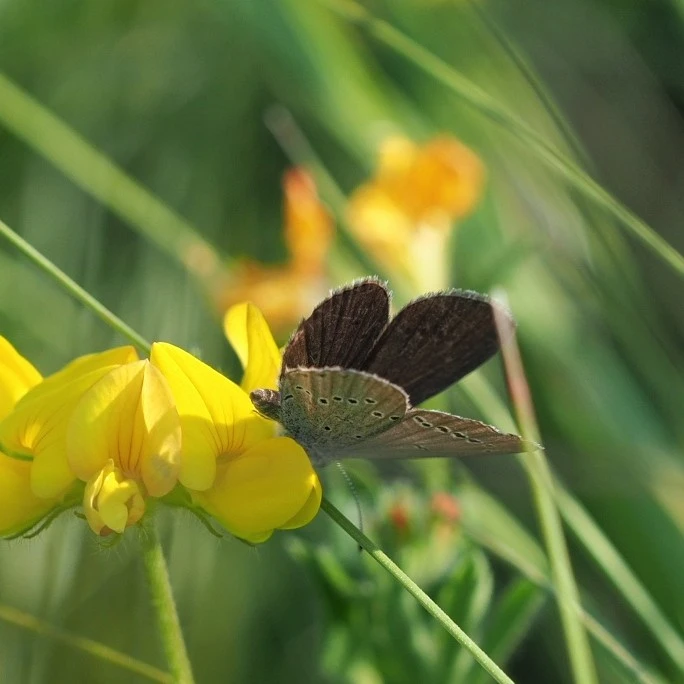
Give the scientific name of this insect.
Cupido minimus
